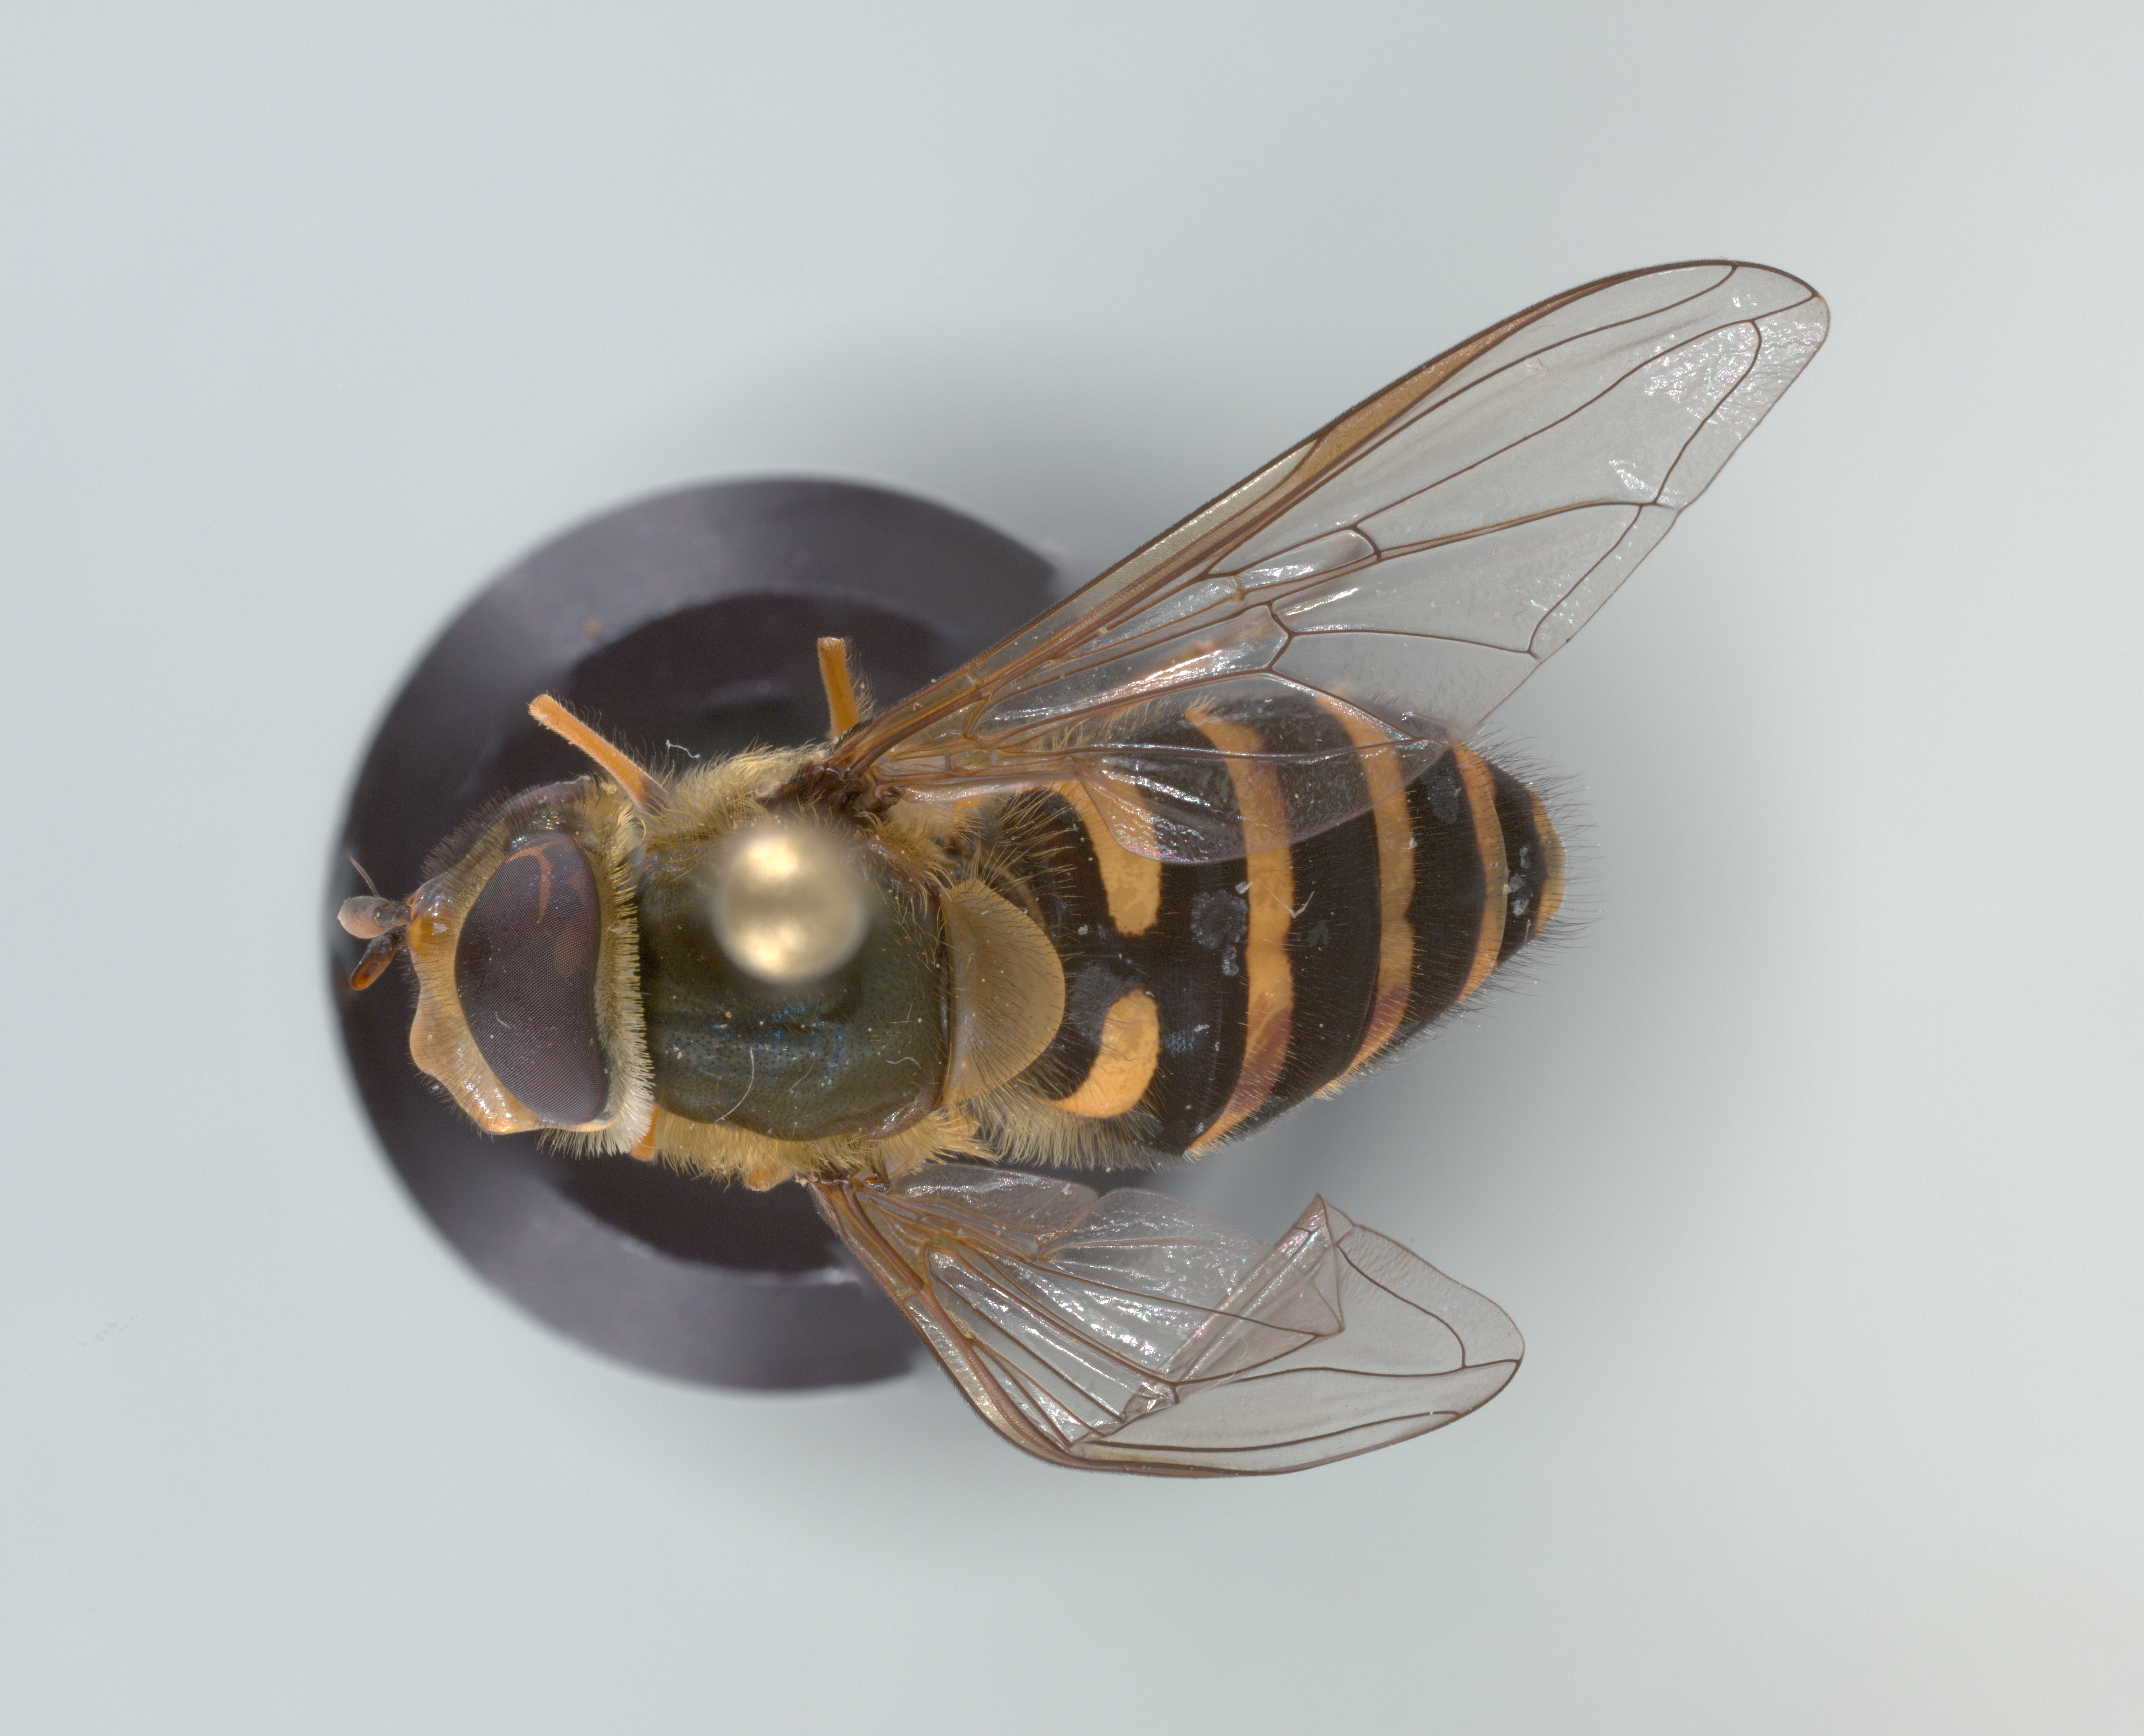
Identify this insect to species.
Syrphus torvus
